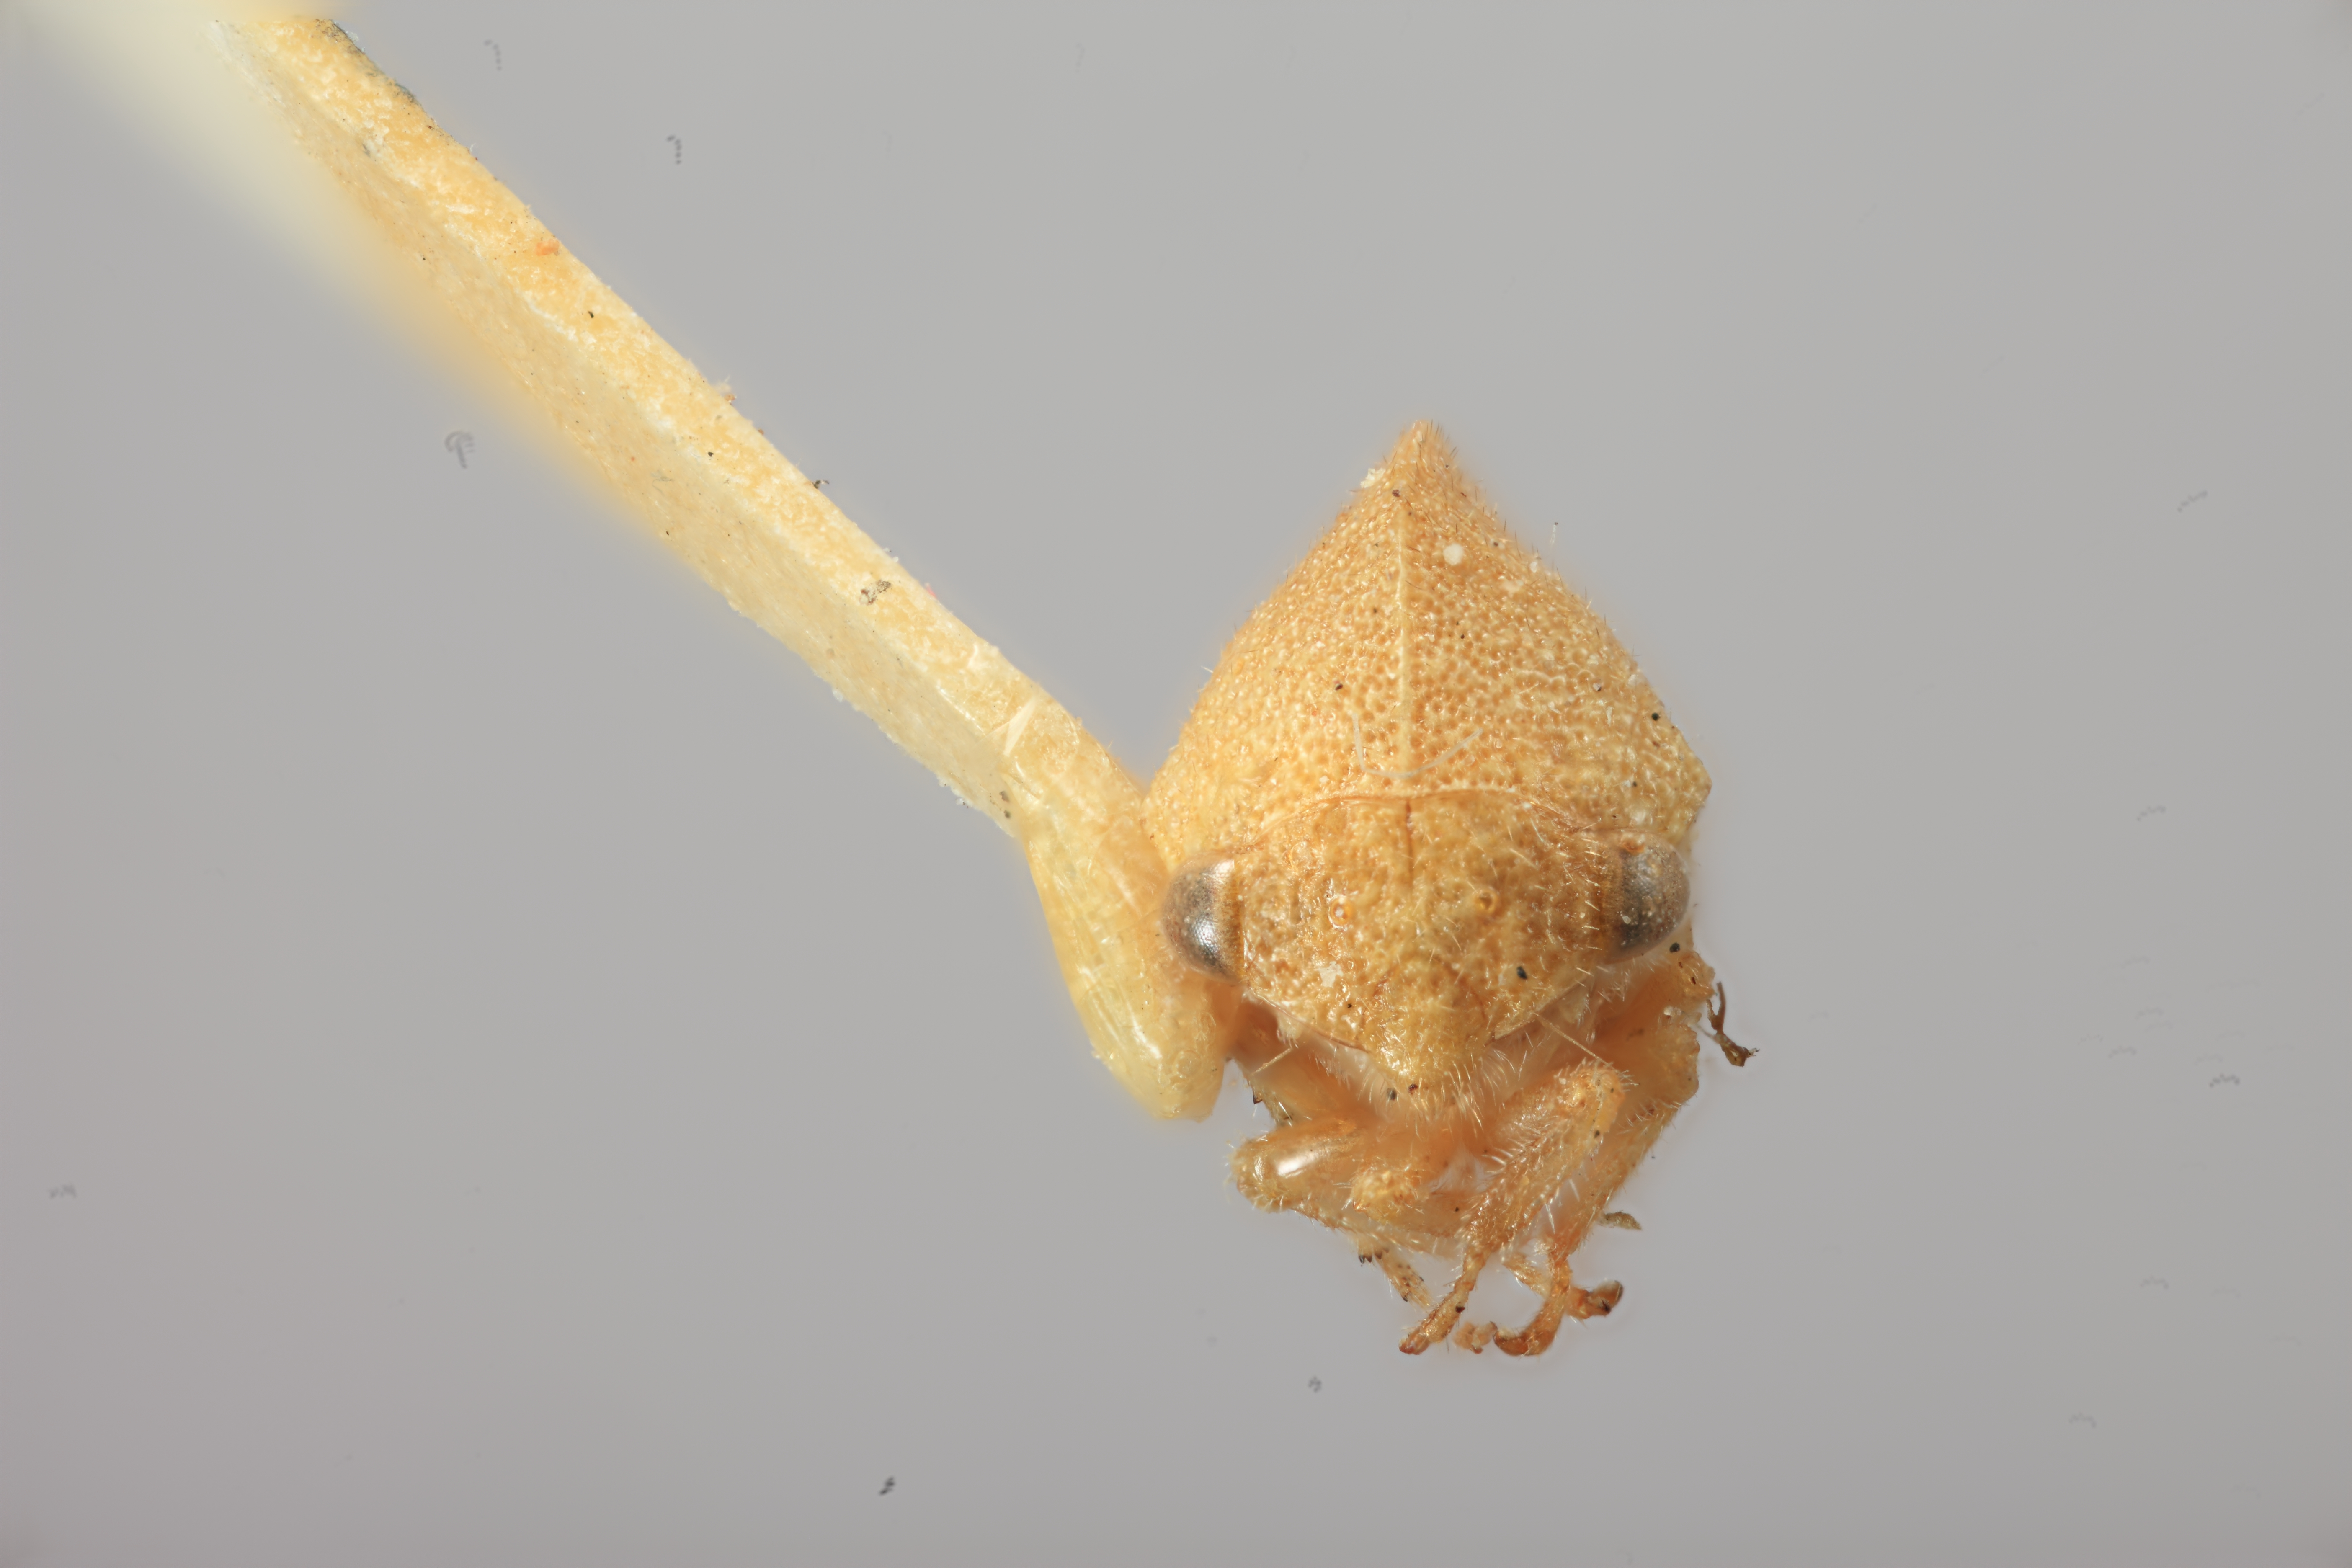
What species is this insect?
Amastris lycioda
